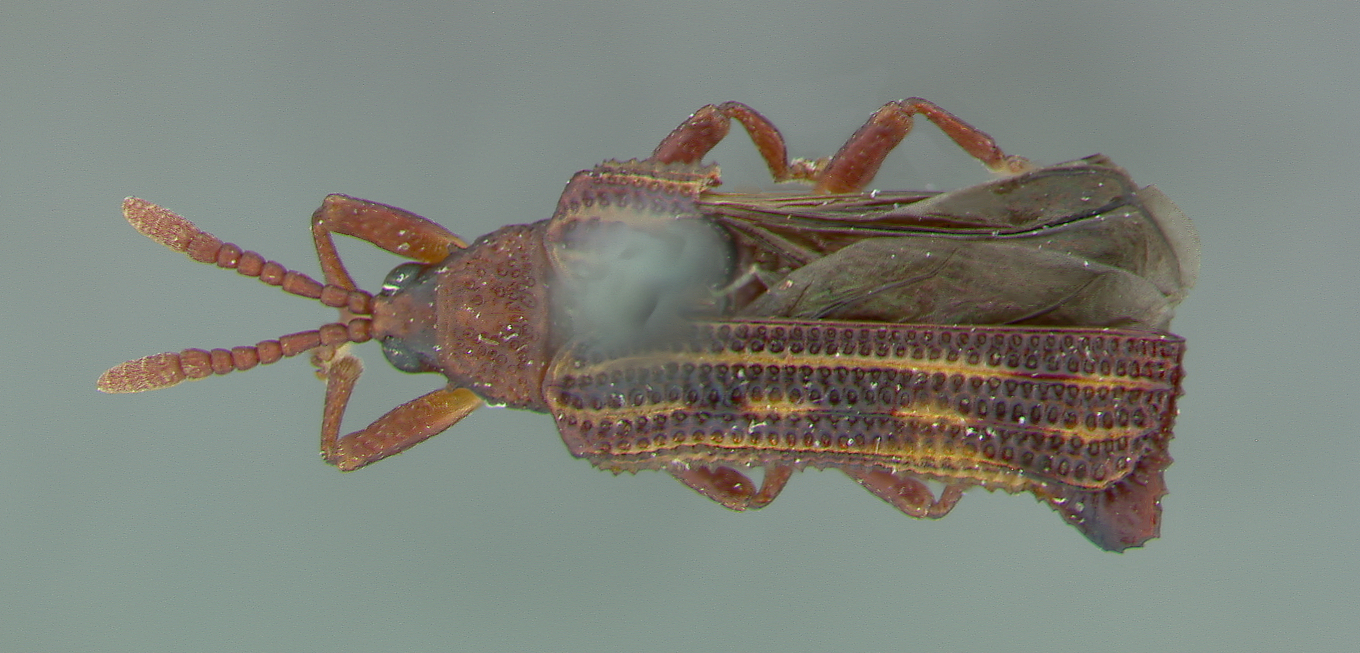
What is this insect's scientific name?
Octhispa ingae
